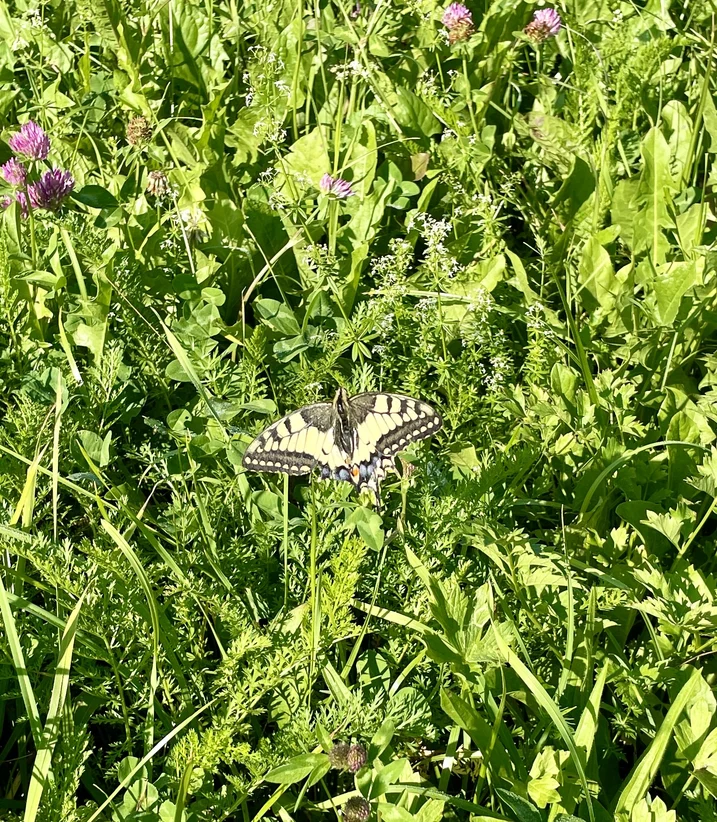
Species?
Papilio machaon
